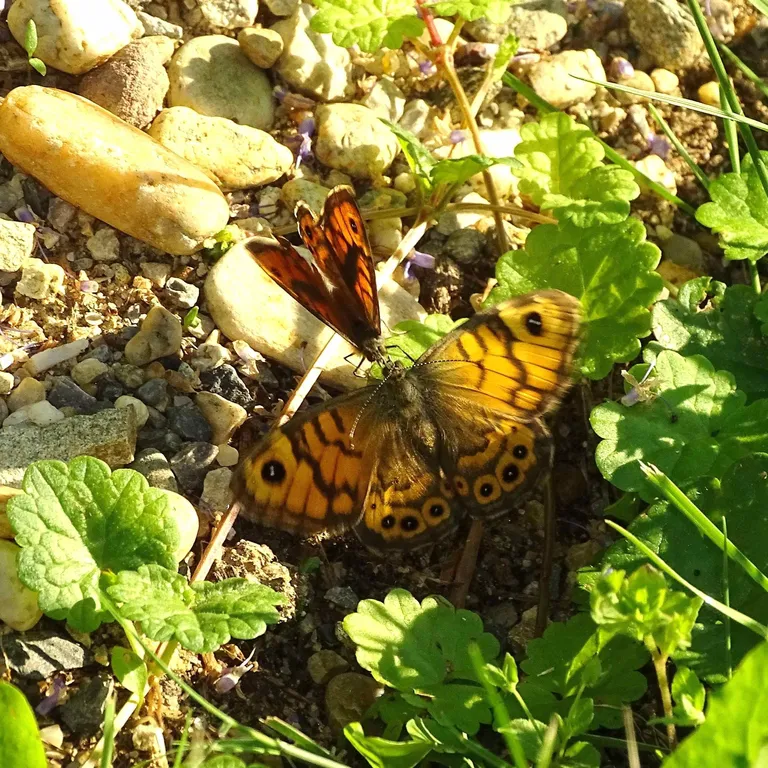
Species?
Lasiommata megera (also Pararge megera)
